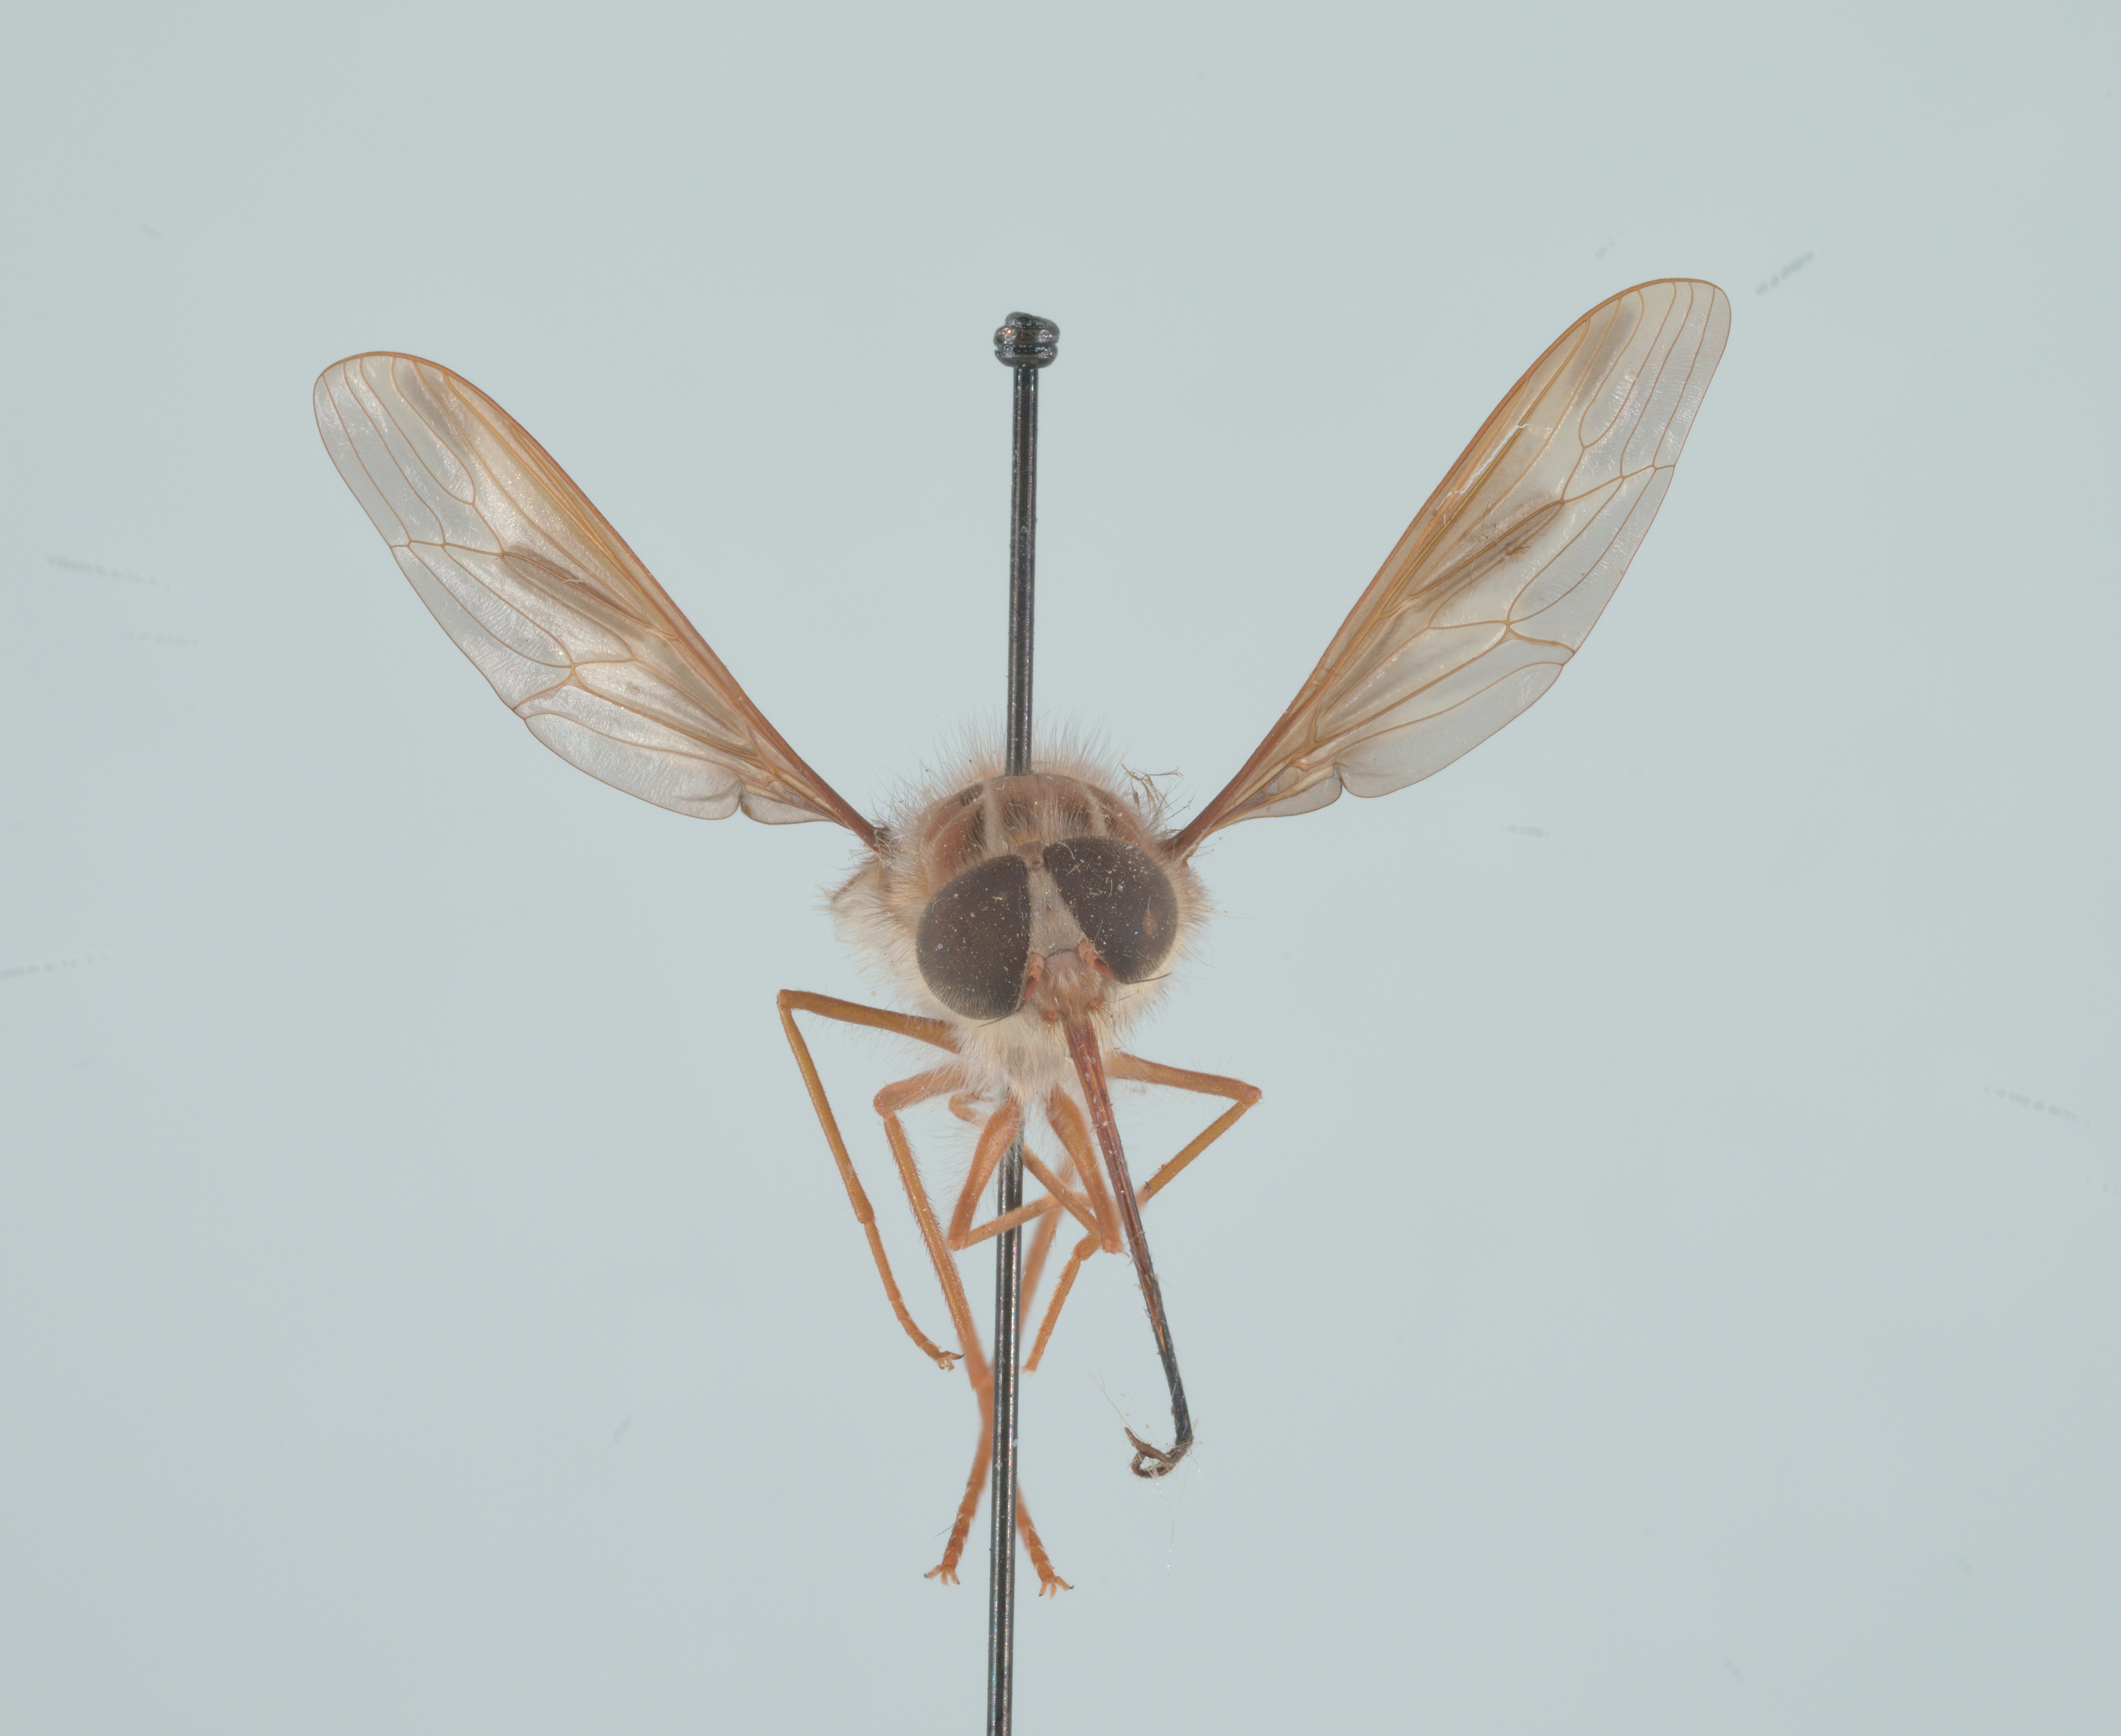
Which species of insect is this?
Hirmoneura nubipennis (also Trichophthalma nubipennis)
